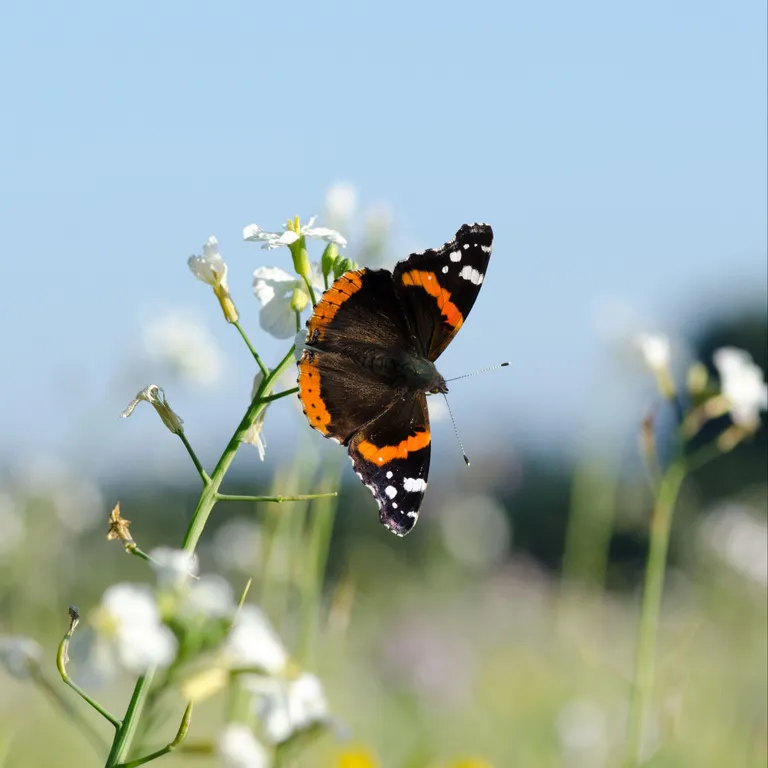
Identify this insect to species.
Vanessa atalanta
